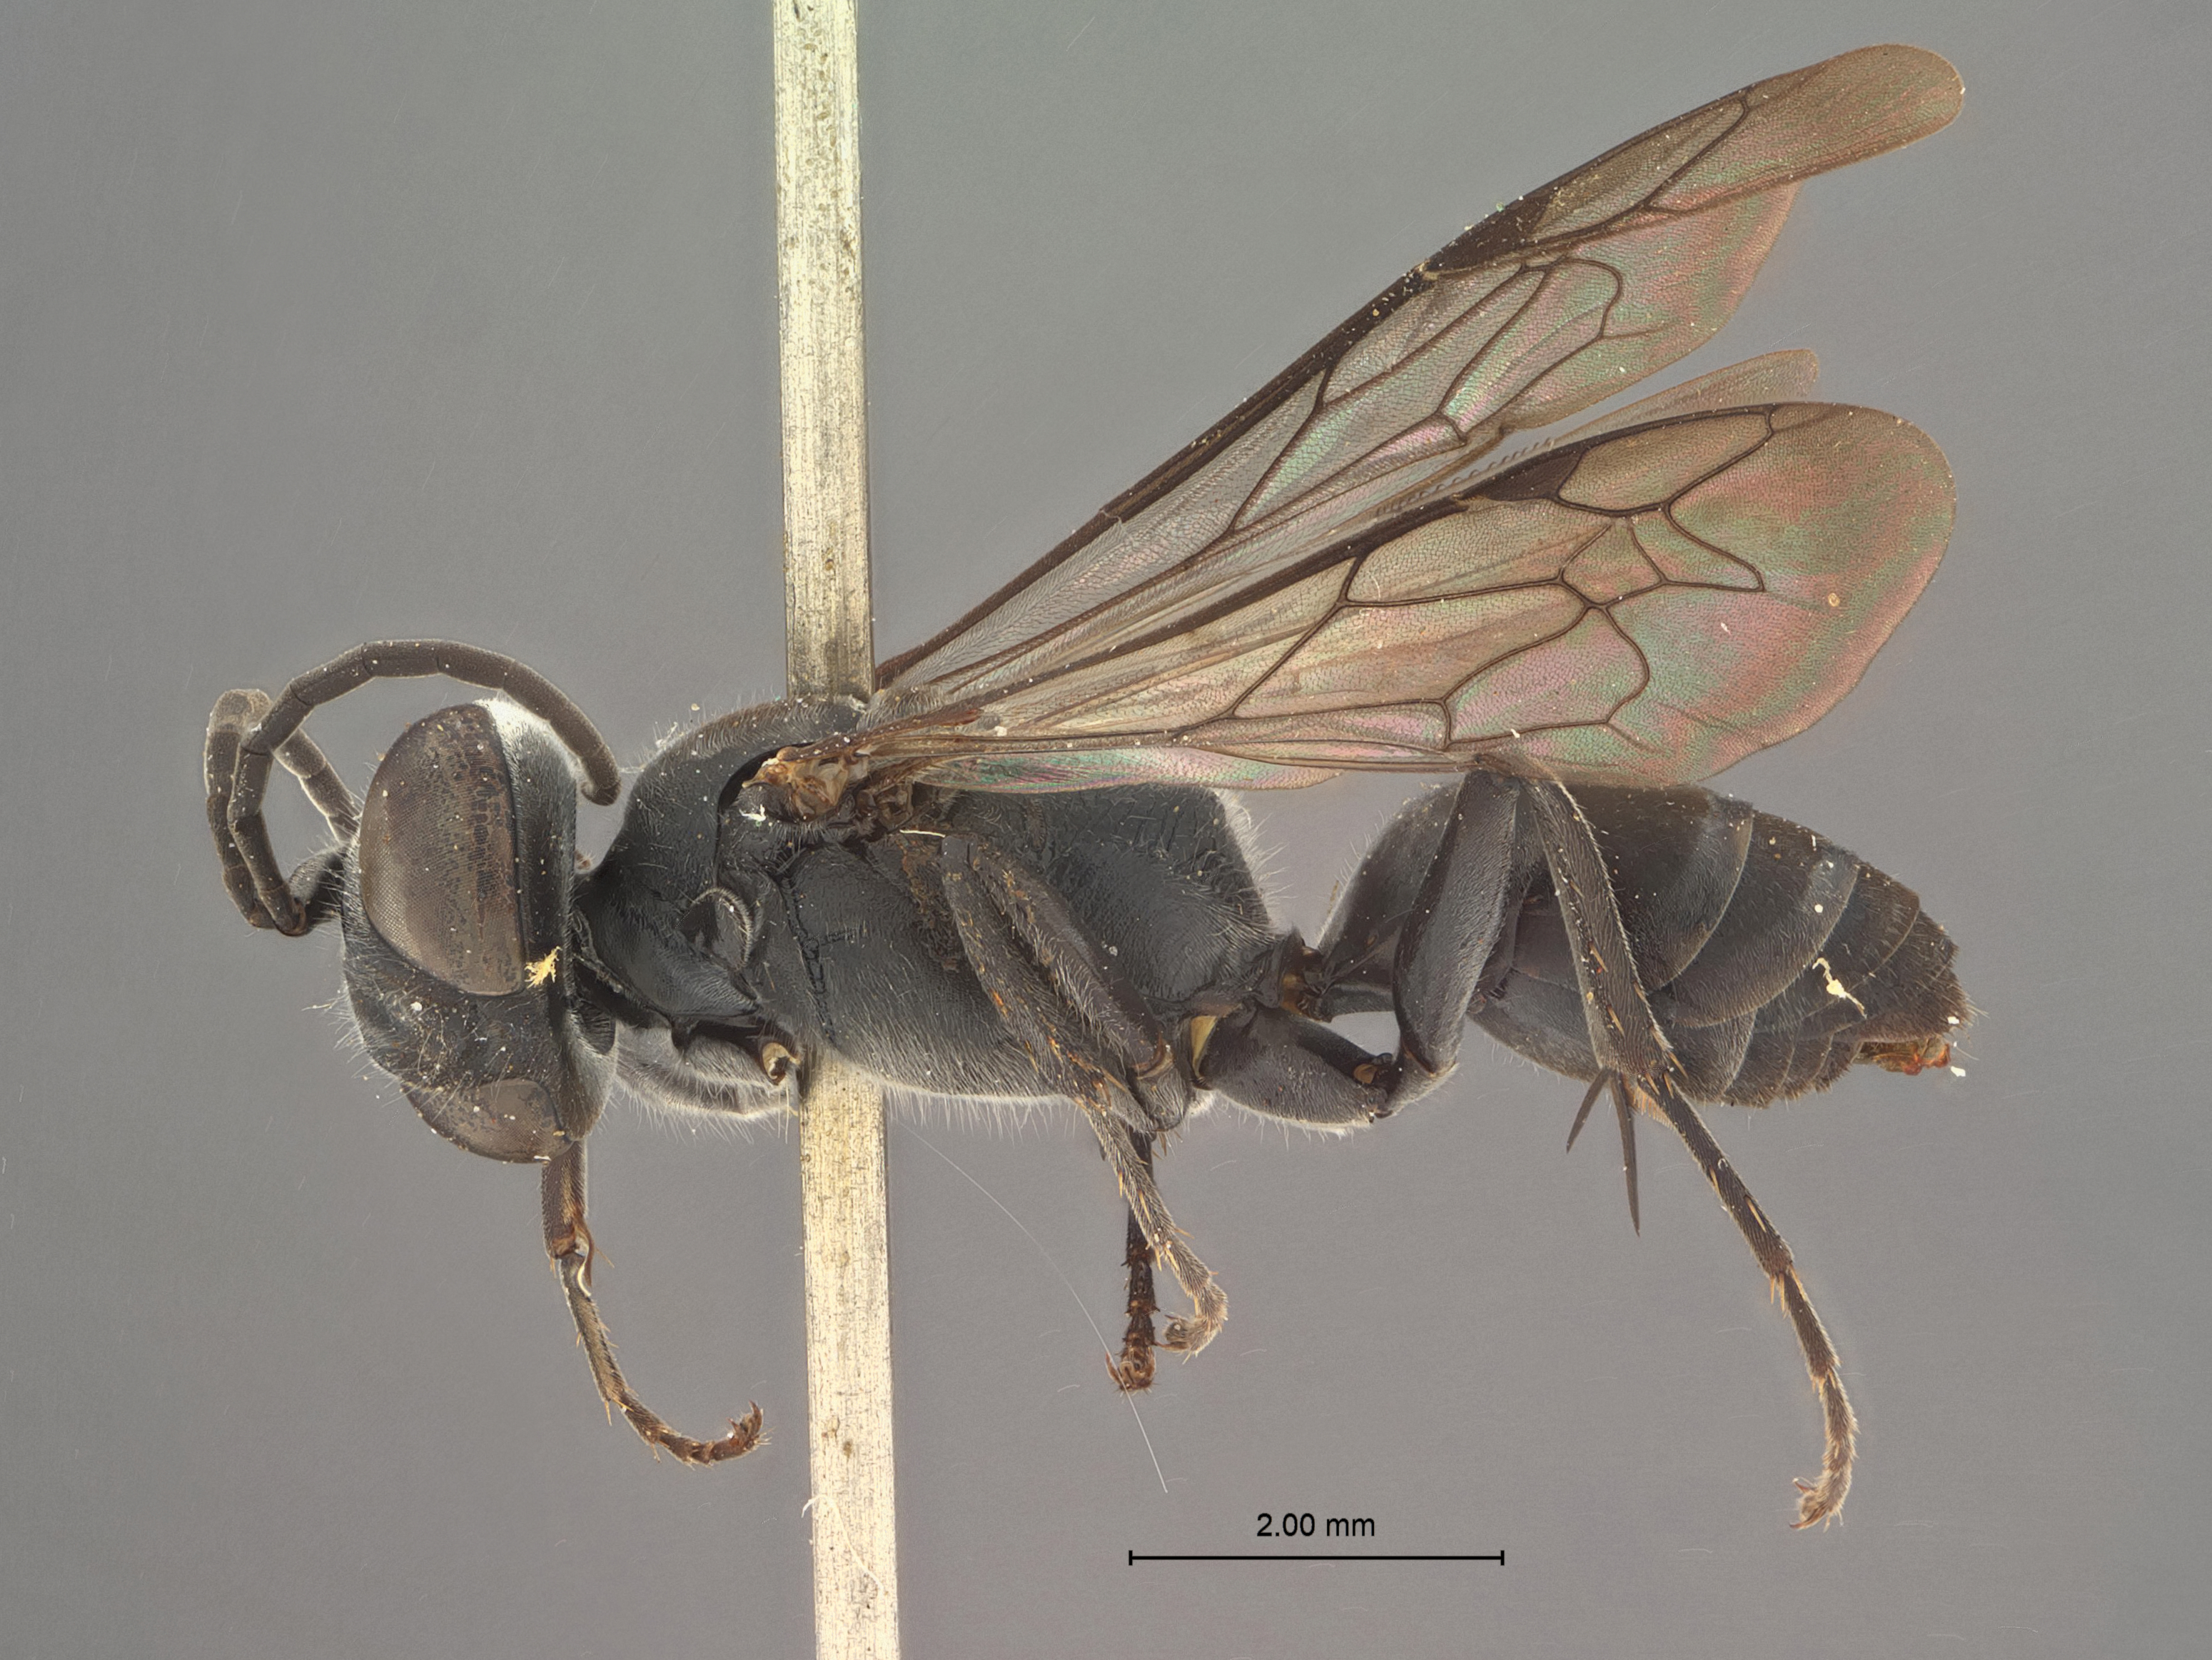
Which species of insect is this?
Liris makiling
